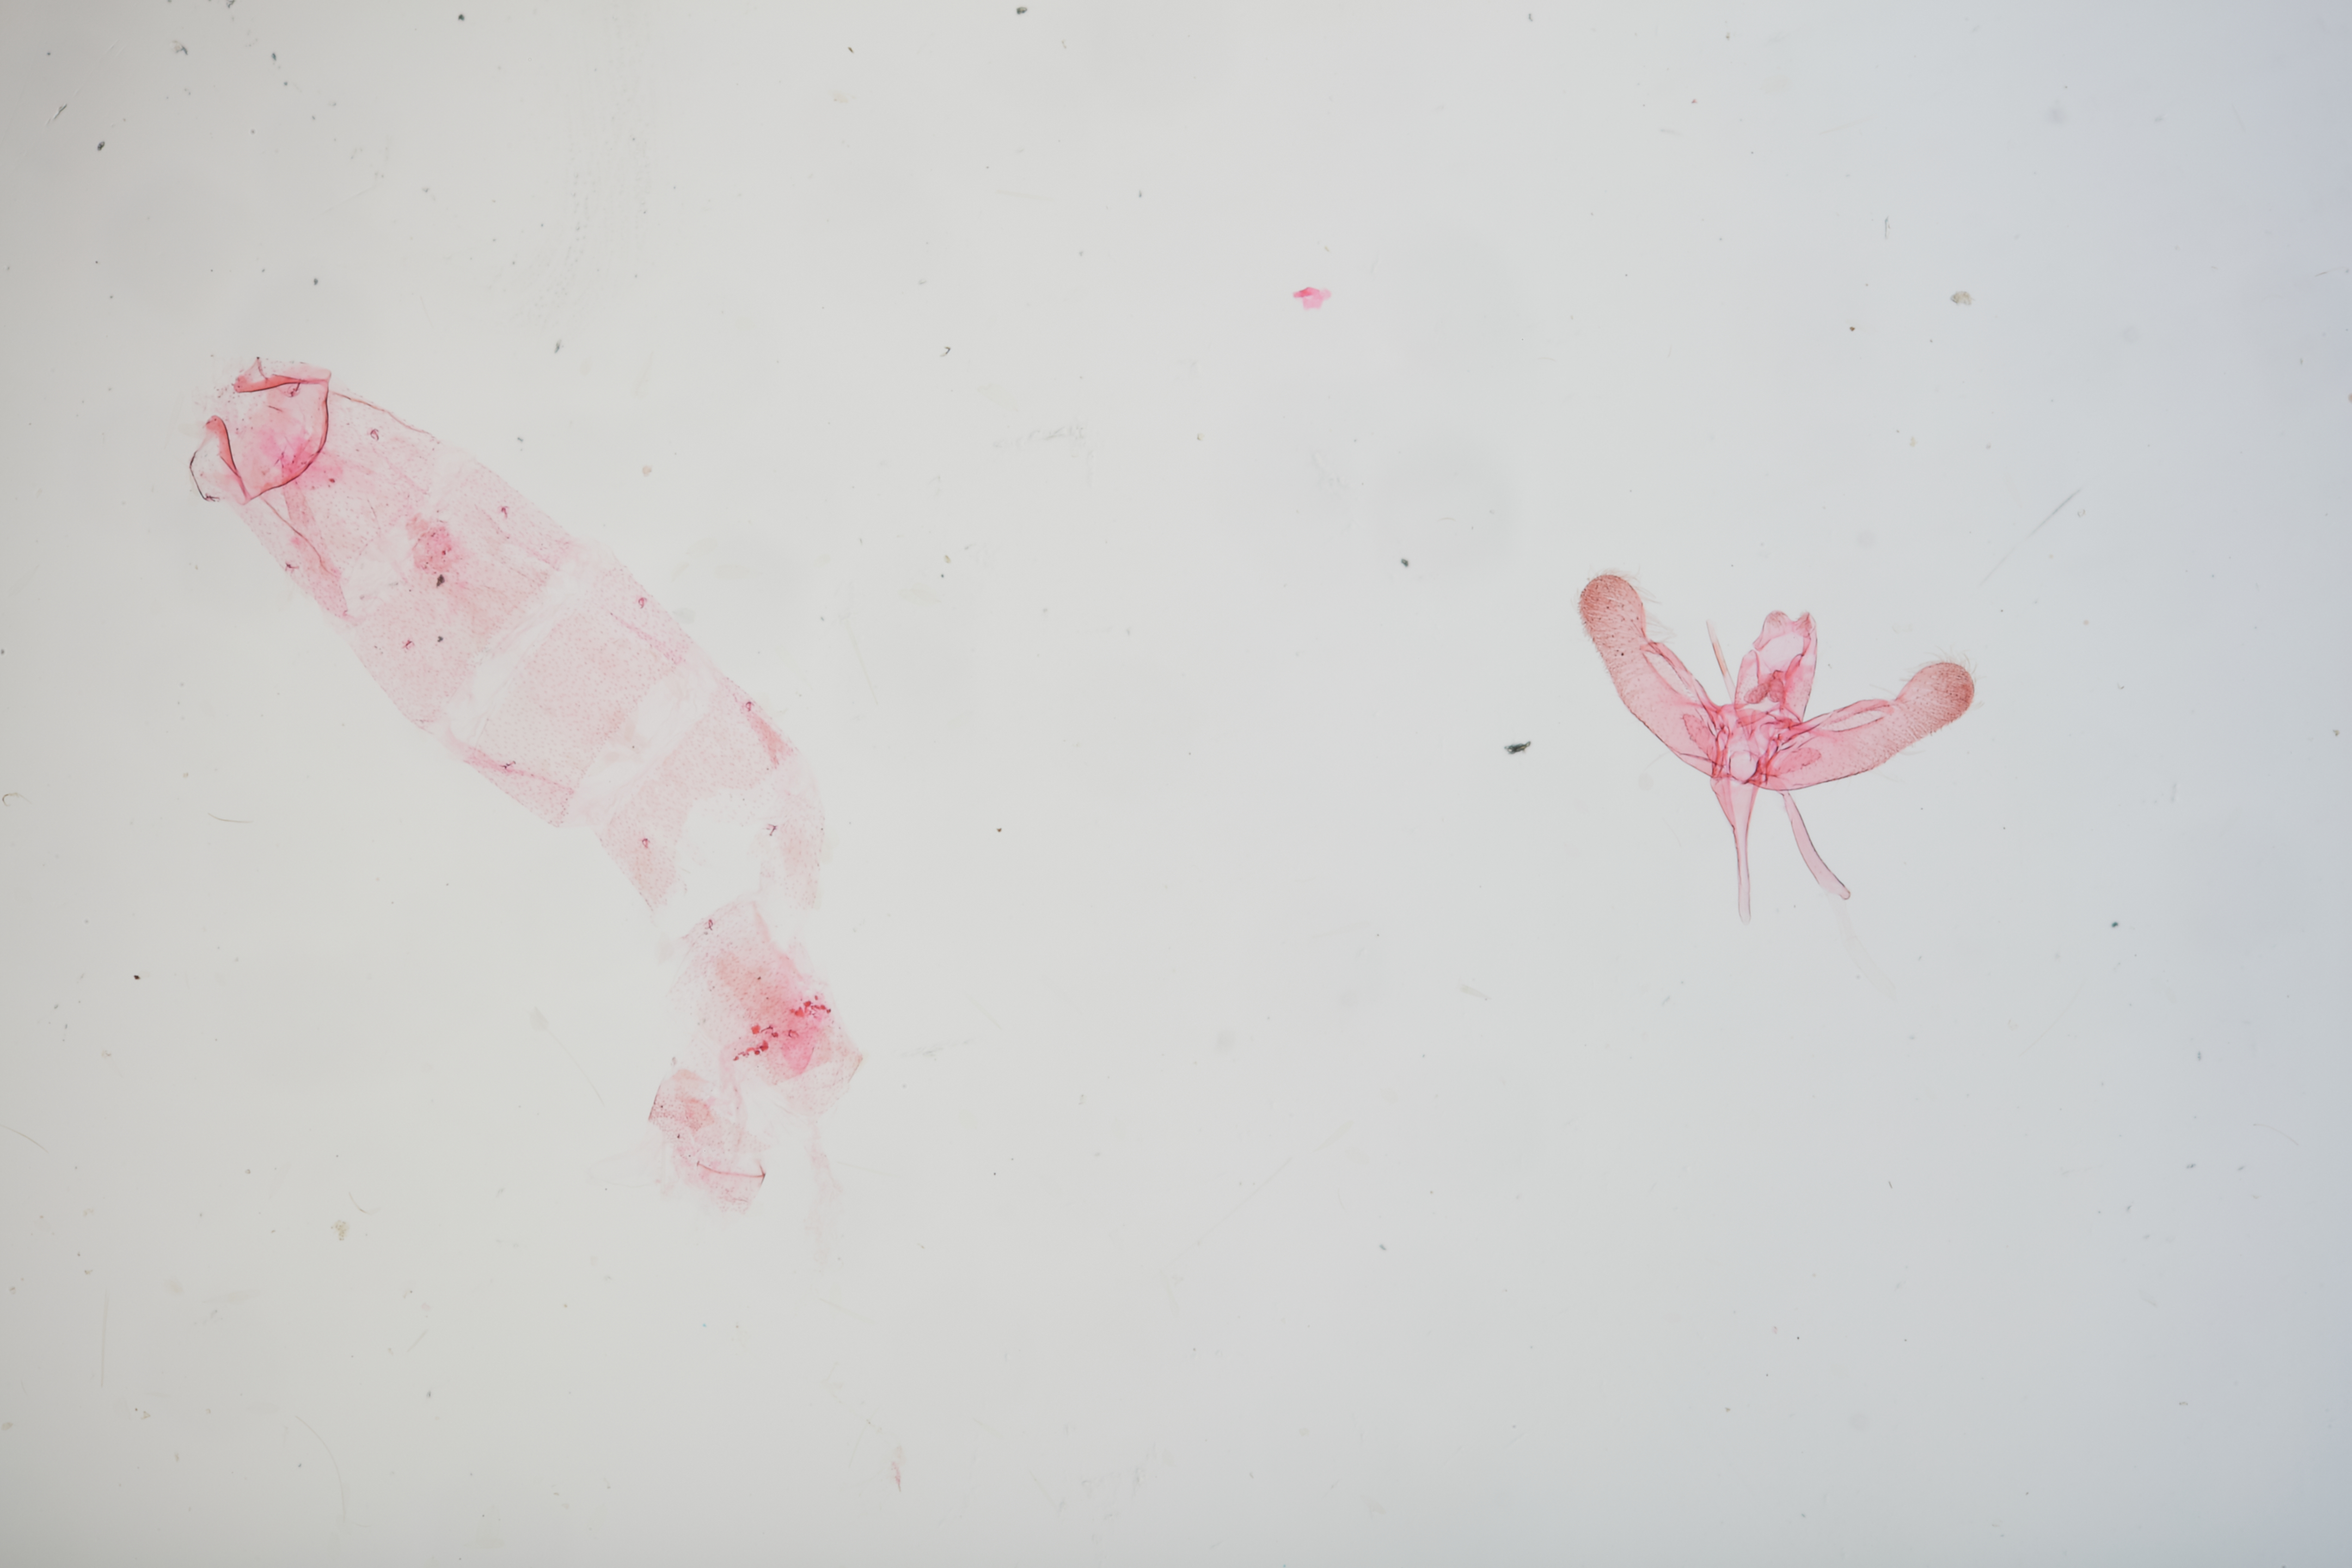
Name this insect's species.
Elachista lenape
